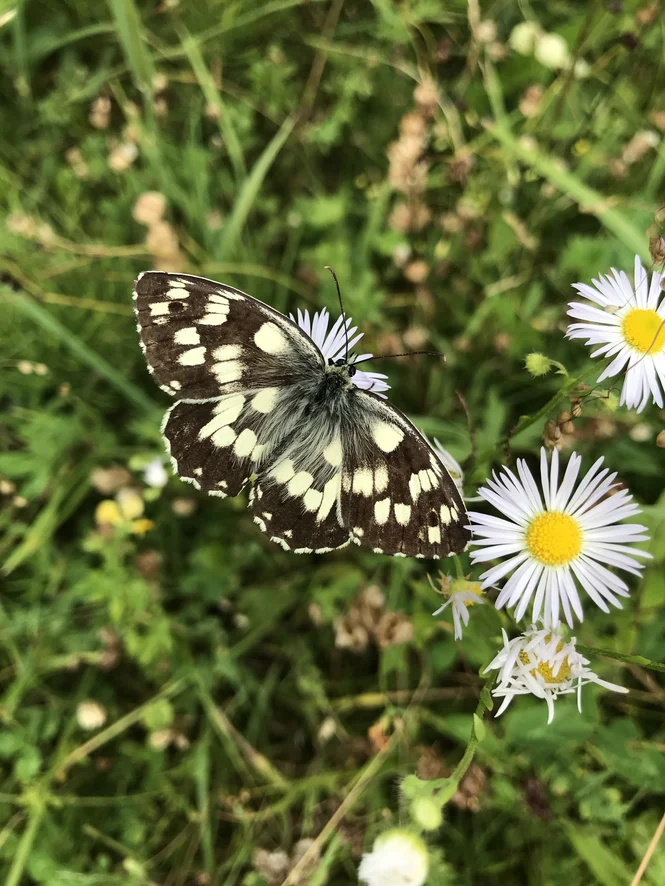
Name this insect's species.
Melanargia galathea
